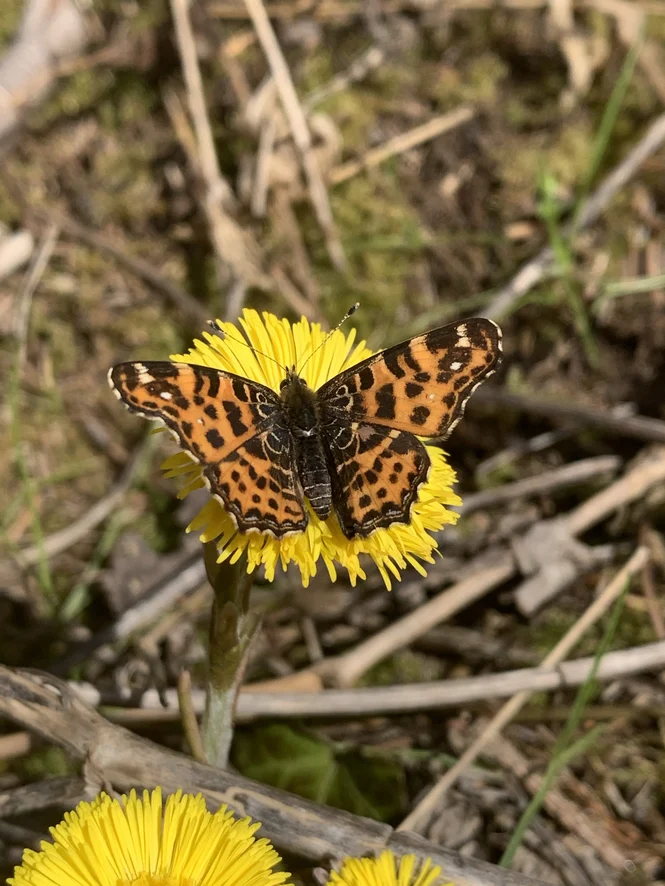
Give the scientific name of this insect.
Araschnia levana
